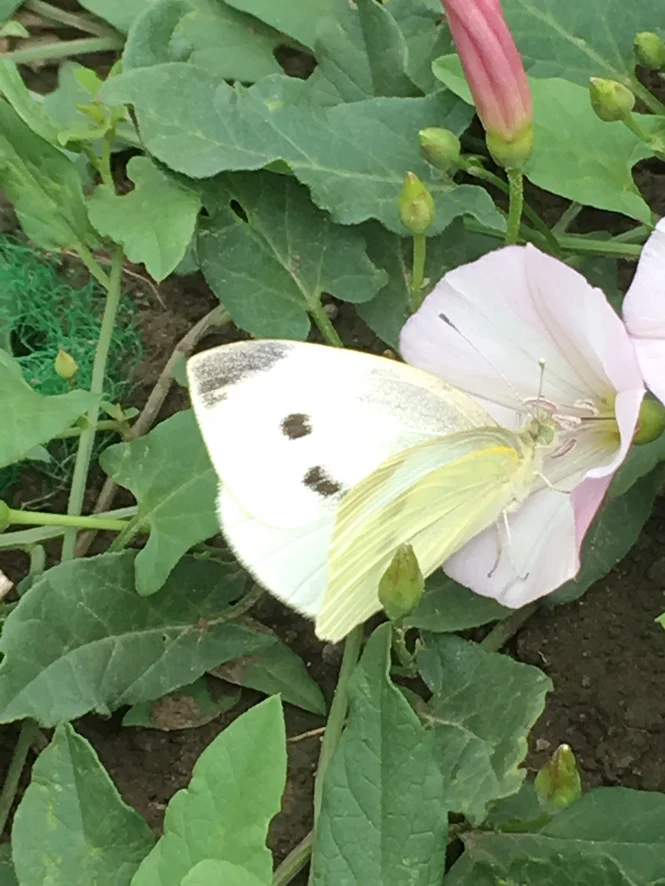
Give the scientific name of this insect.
Pieris rapae
